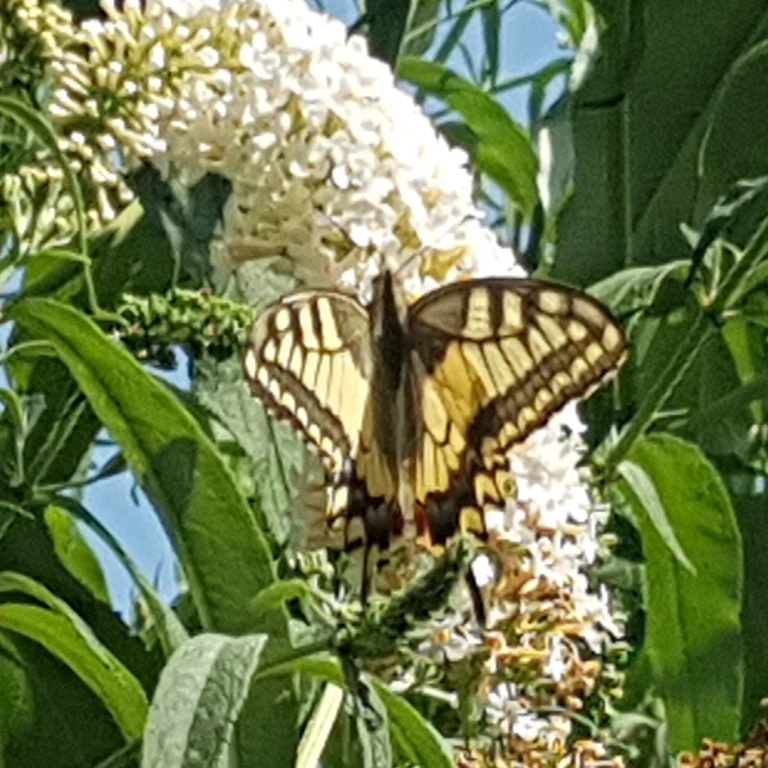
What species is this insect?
Papilio machaon
